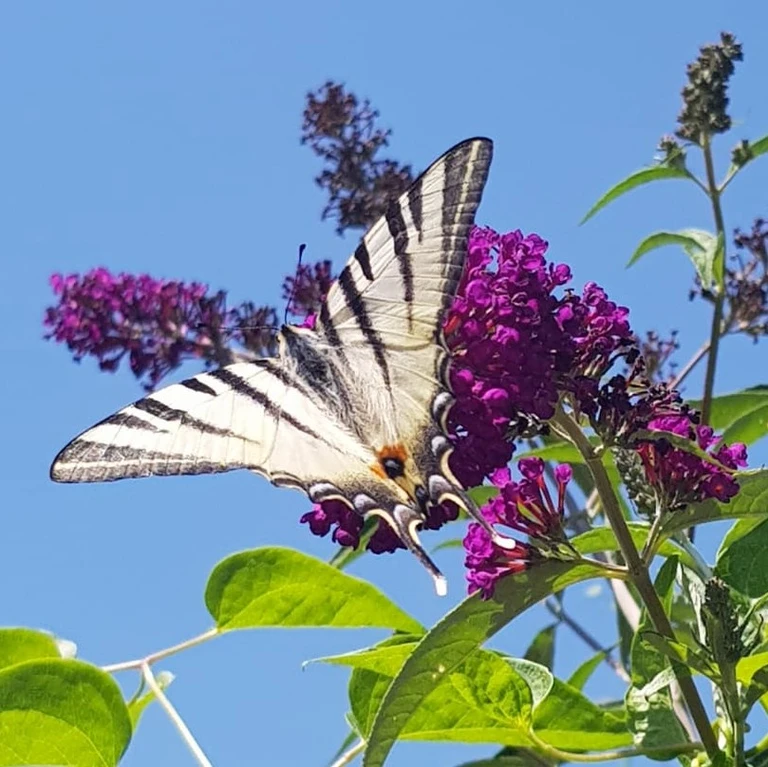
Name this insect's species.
Iphiclides podalirius
